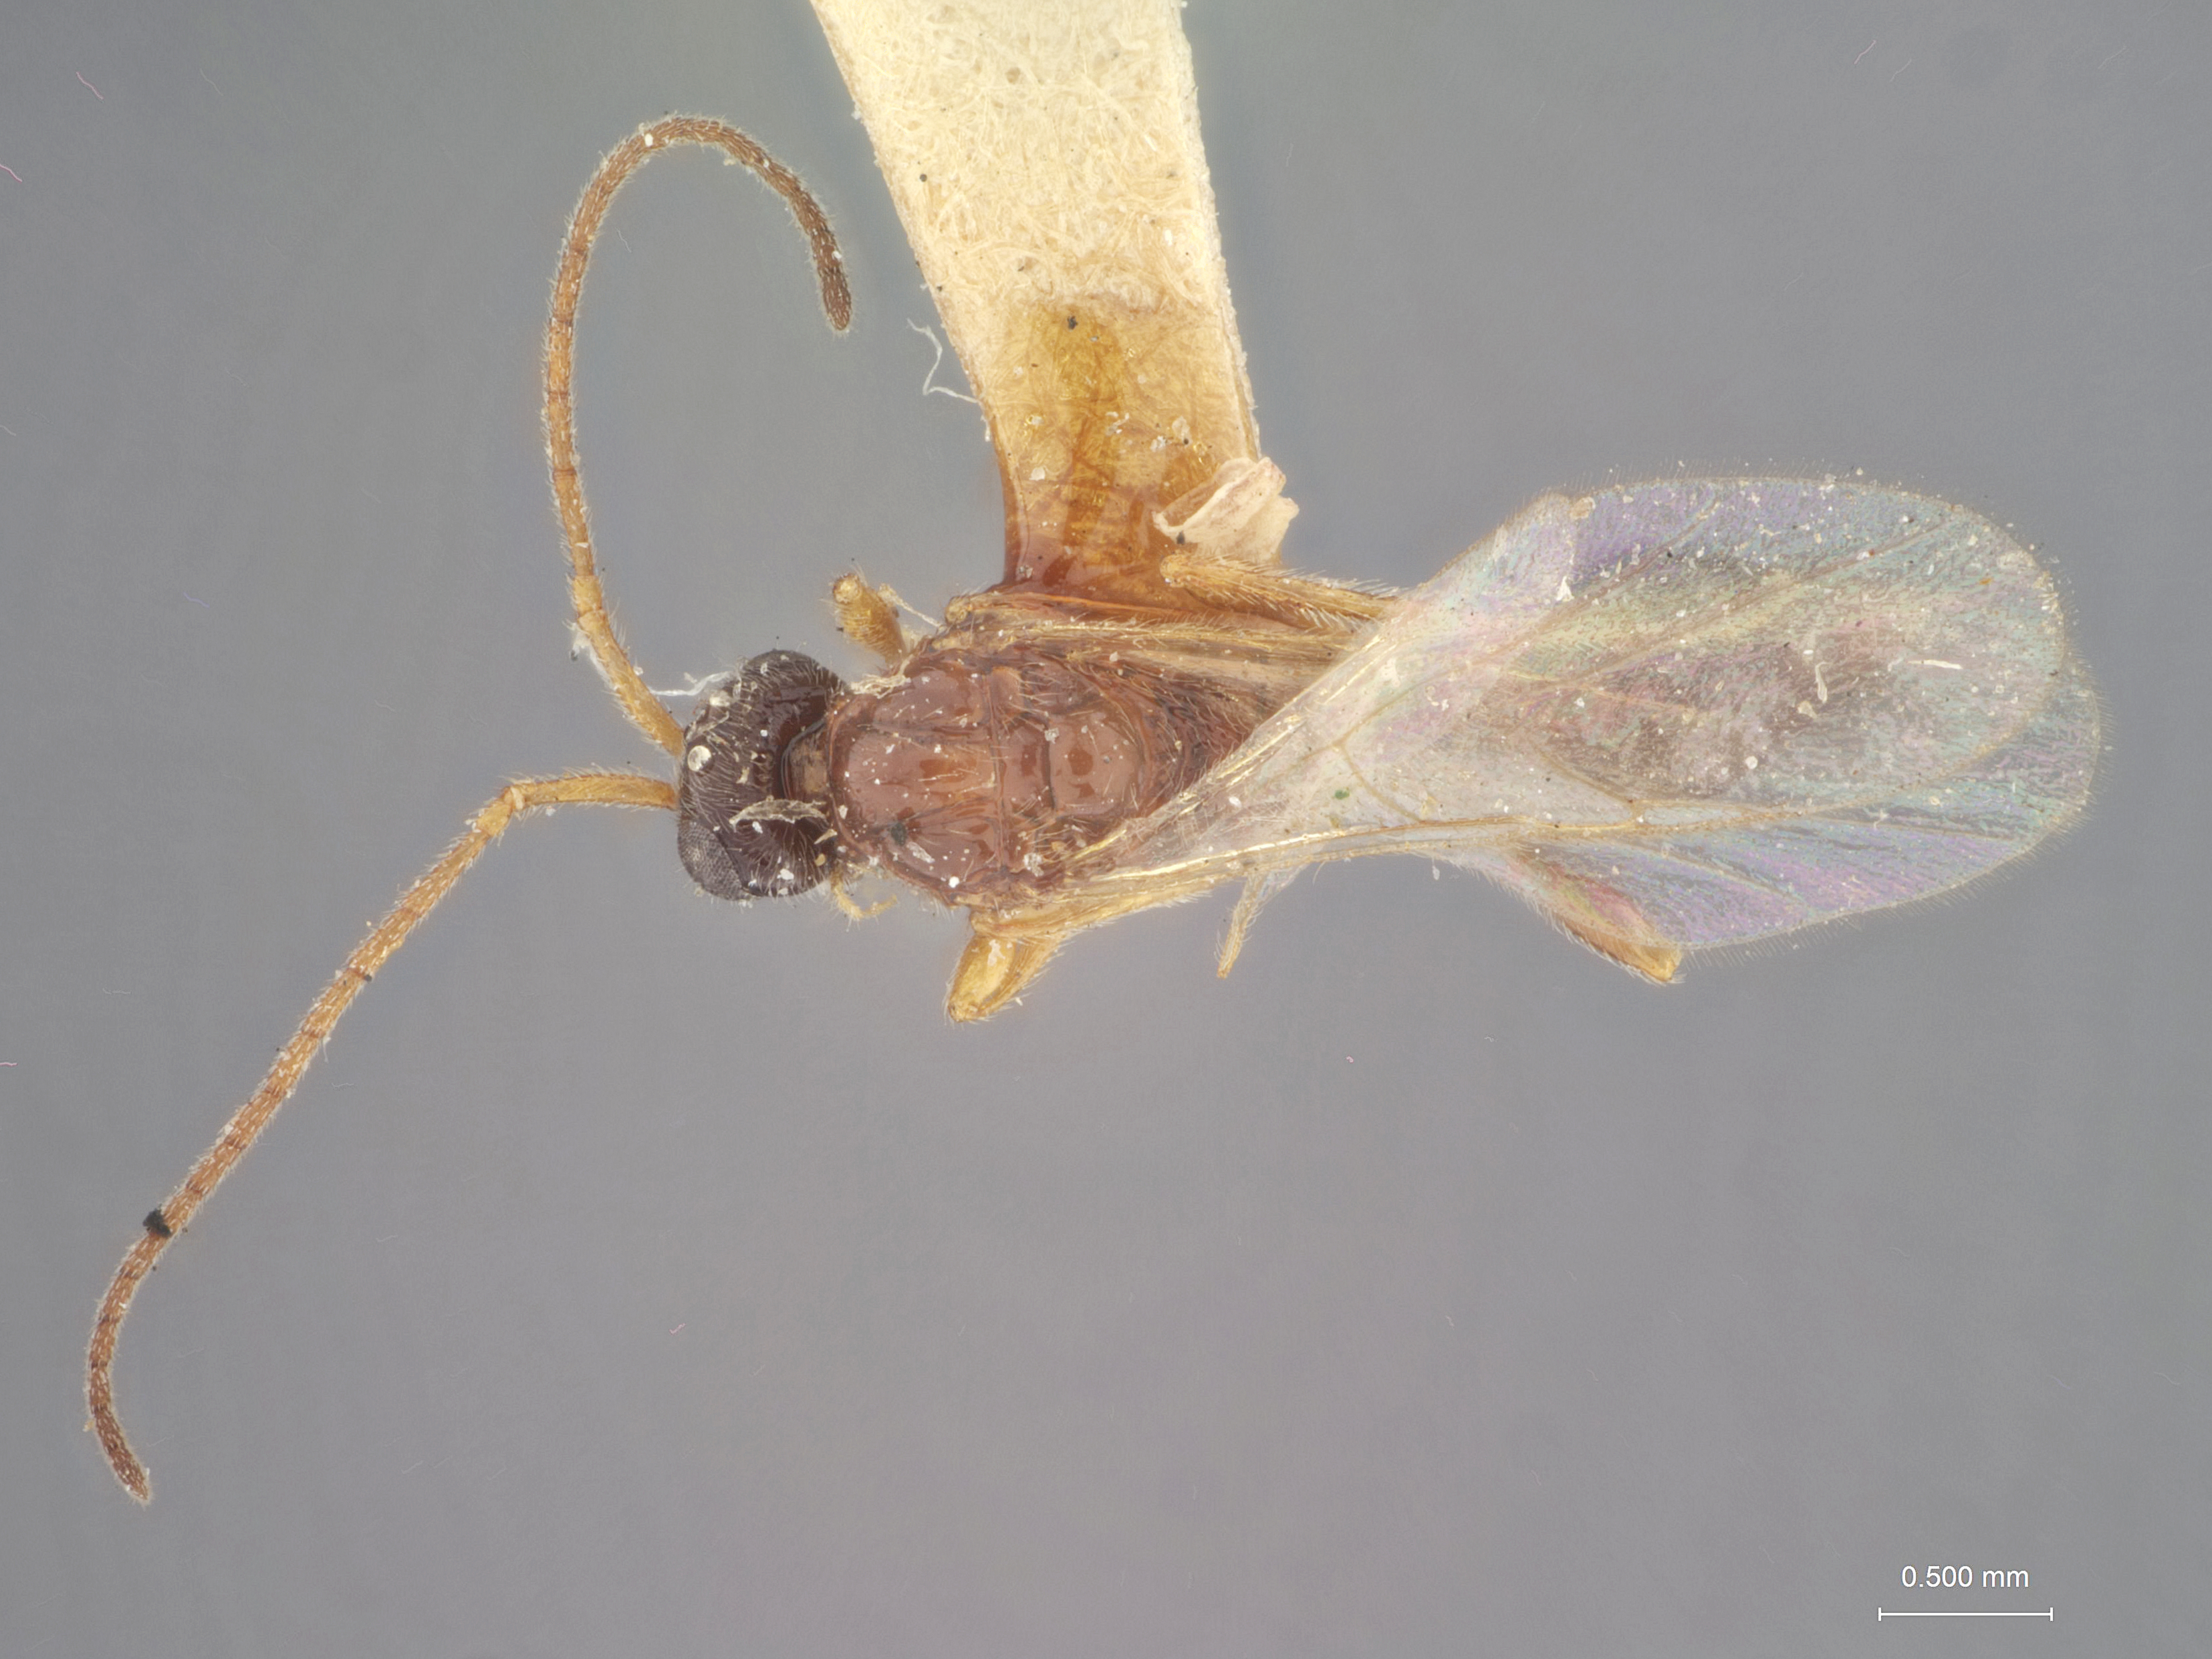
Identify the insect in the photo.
Leptorhaptus rufus
